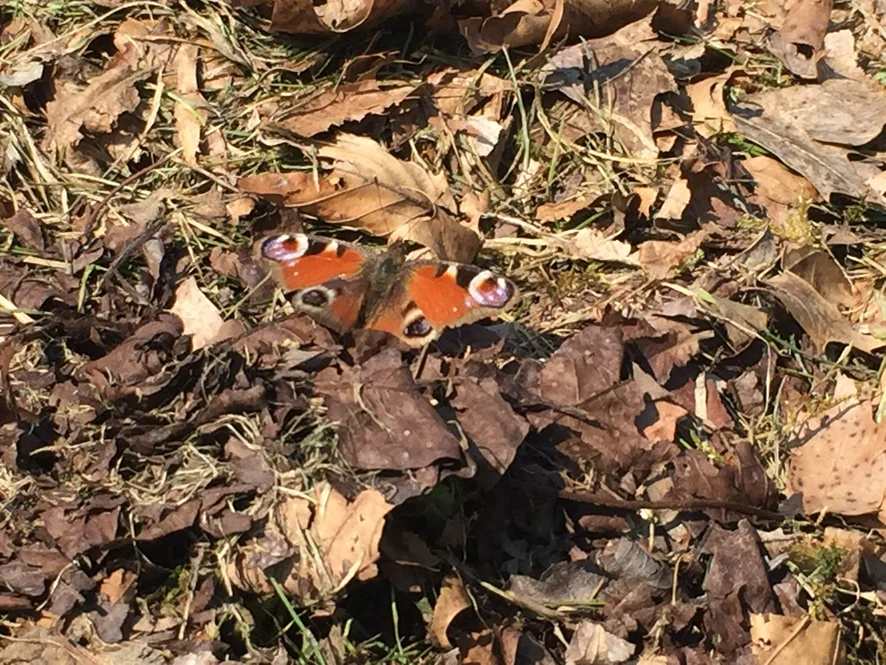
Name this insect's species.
Aglais io
